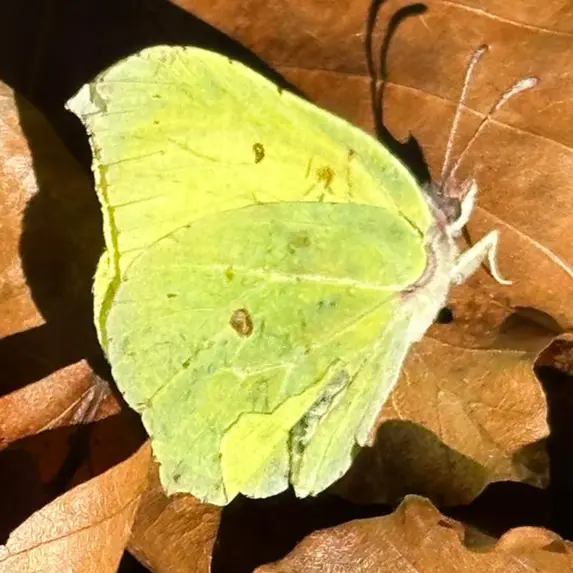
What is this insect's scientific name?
Gonepteryx rhamni
